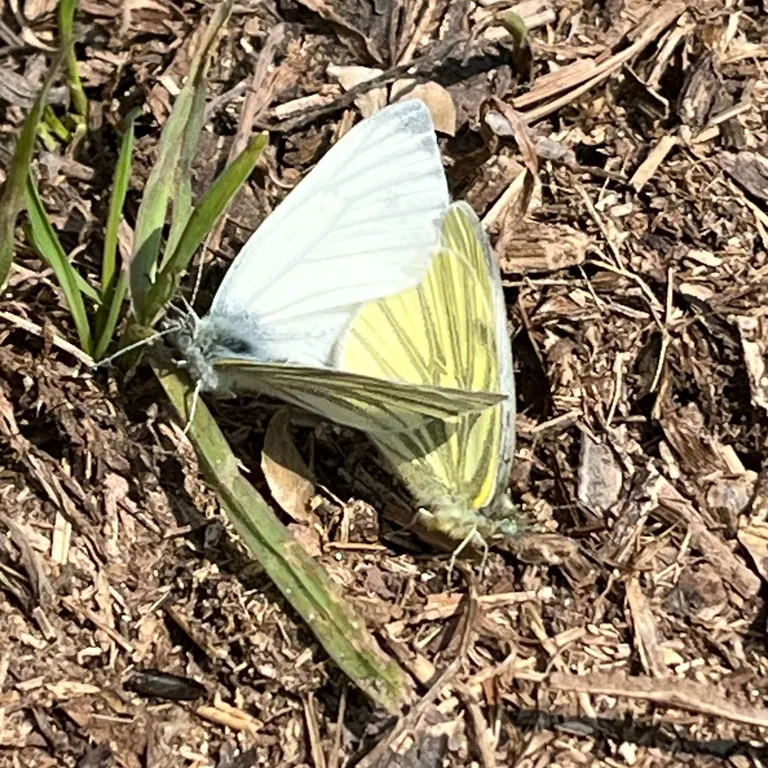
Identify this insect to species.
Pieris napi
